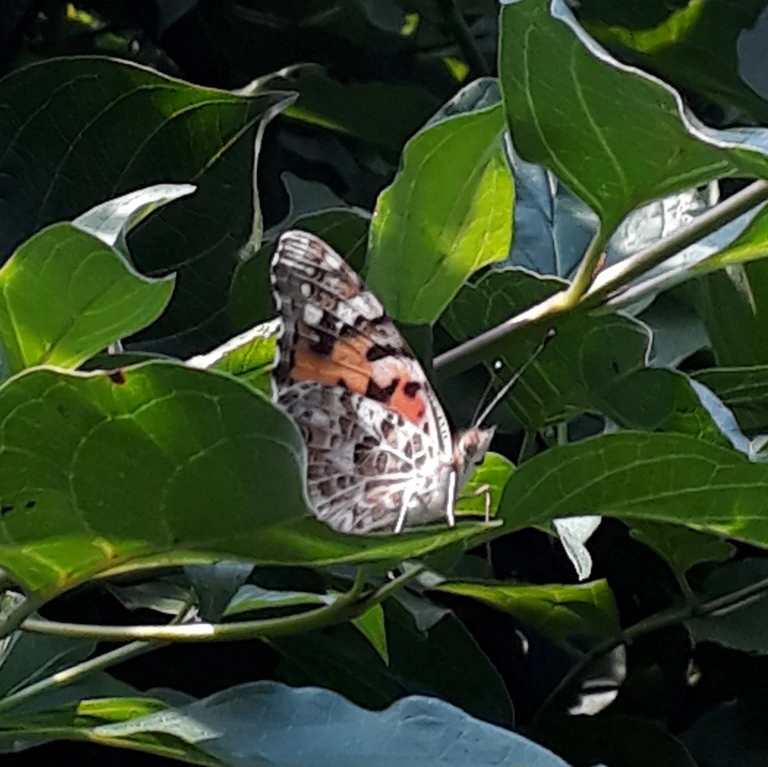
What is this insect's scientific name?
Vanessa cardui
